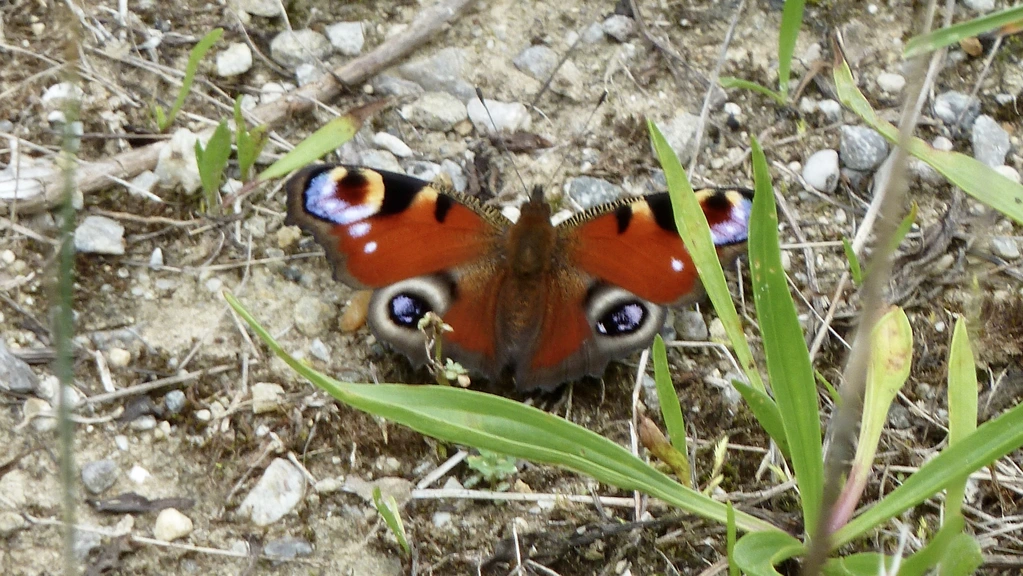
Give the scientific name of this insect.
Aglais io
